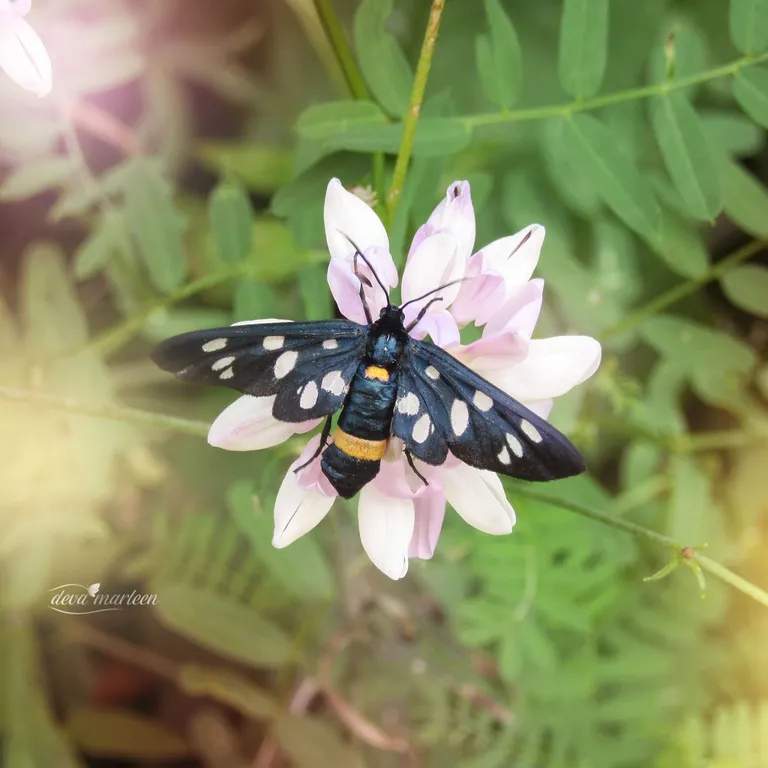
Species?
Amata phegea
